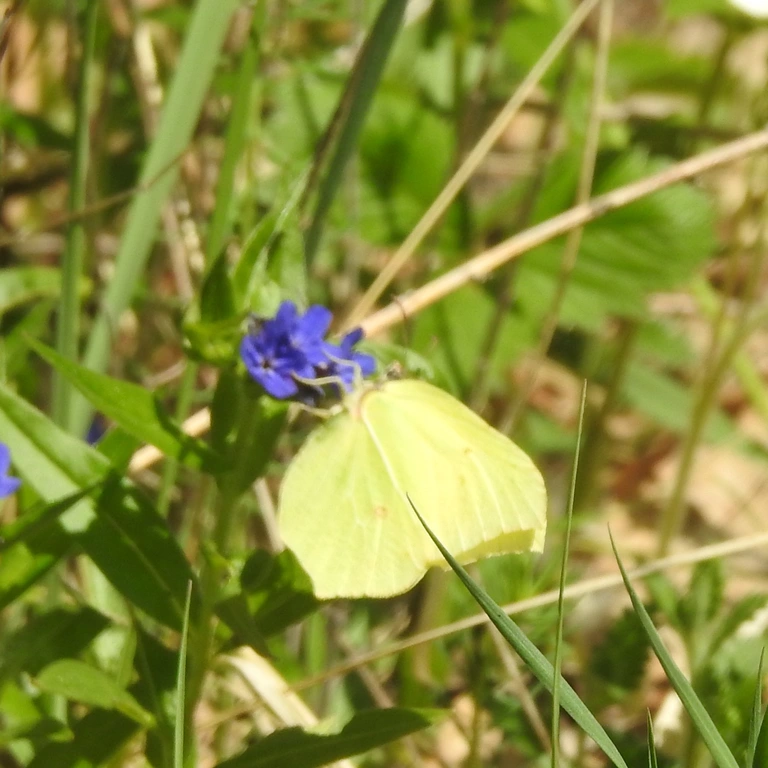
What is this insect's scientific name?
Gonepteryx rhamni
